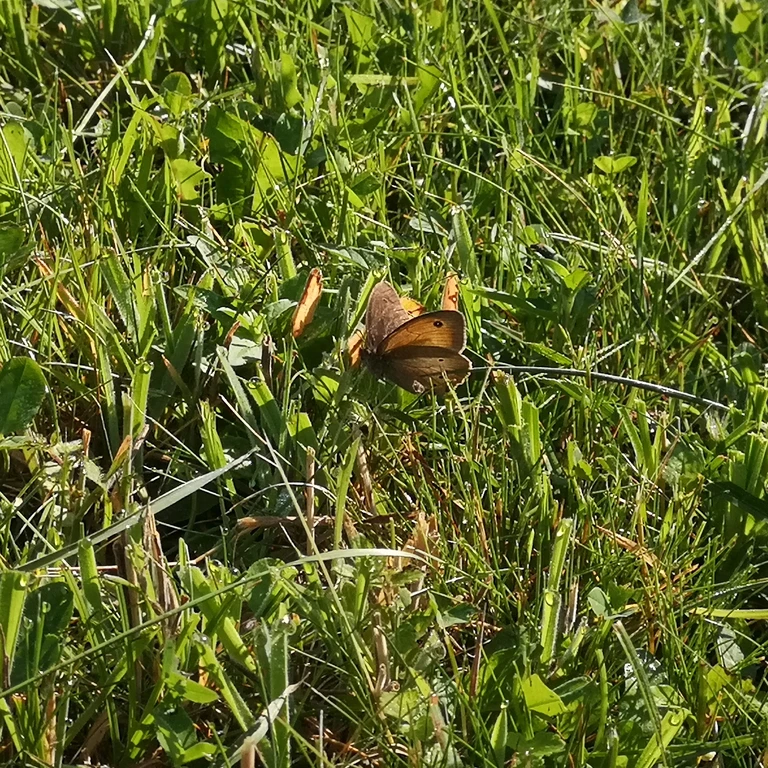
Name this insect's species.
Maniola jurtina
